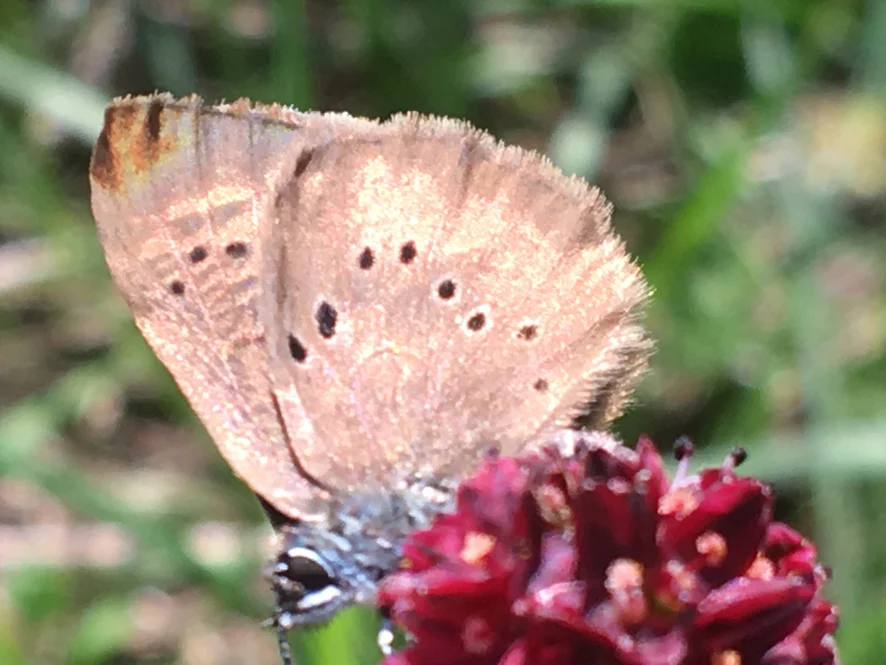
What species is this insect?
Phengaris nausithous (also Maculinea nausithous)
